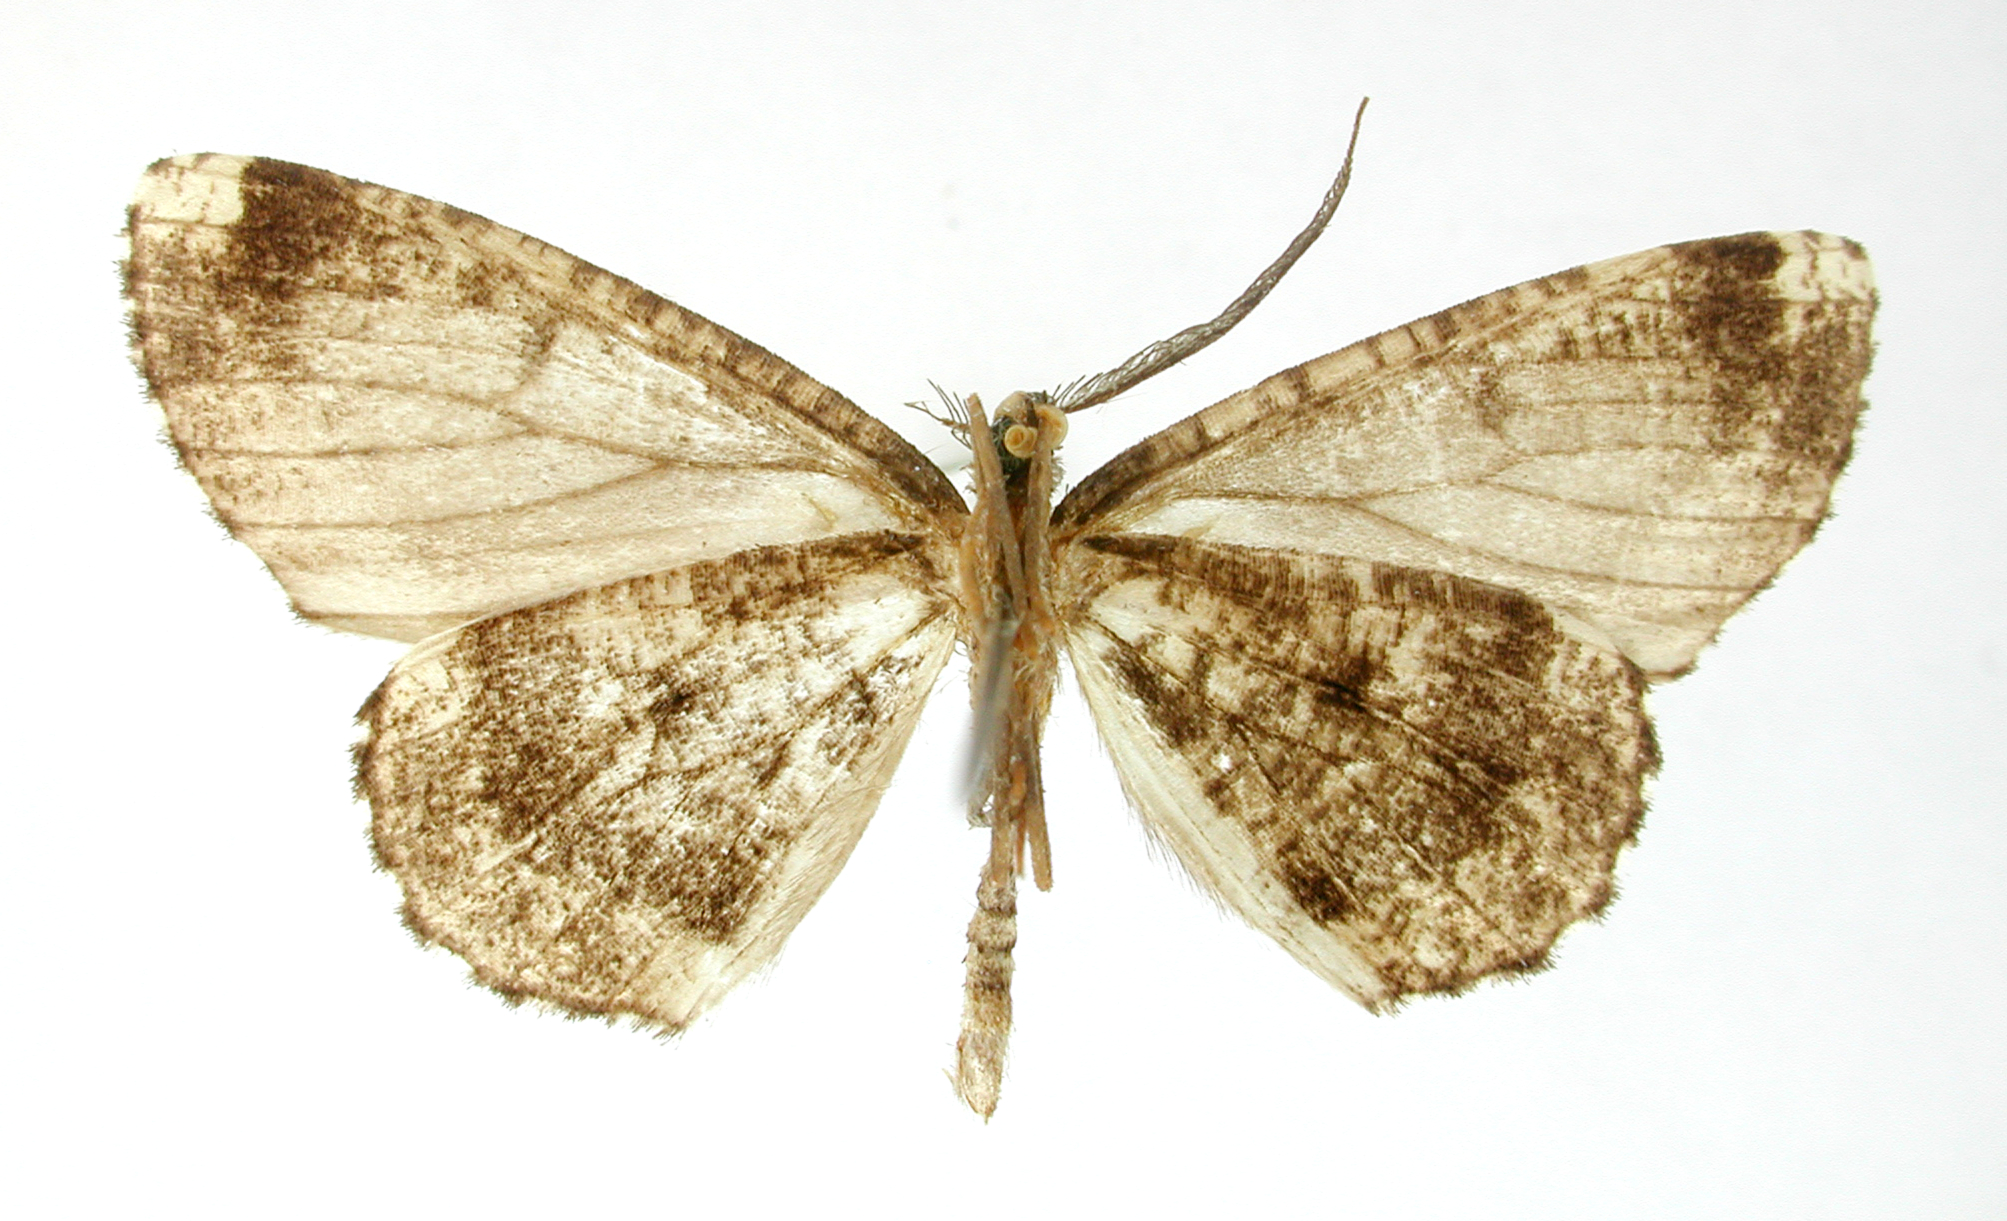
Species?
Nipteria crypsiscia
